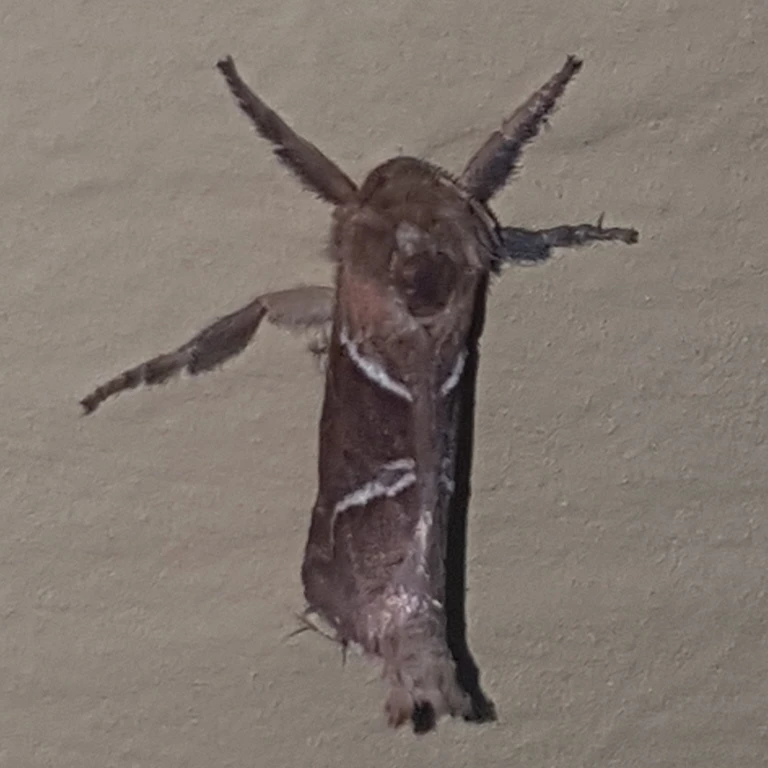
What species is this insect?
Triodia sylvina
